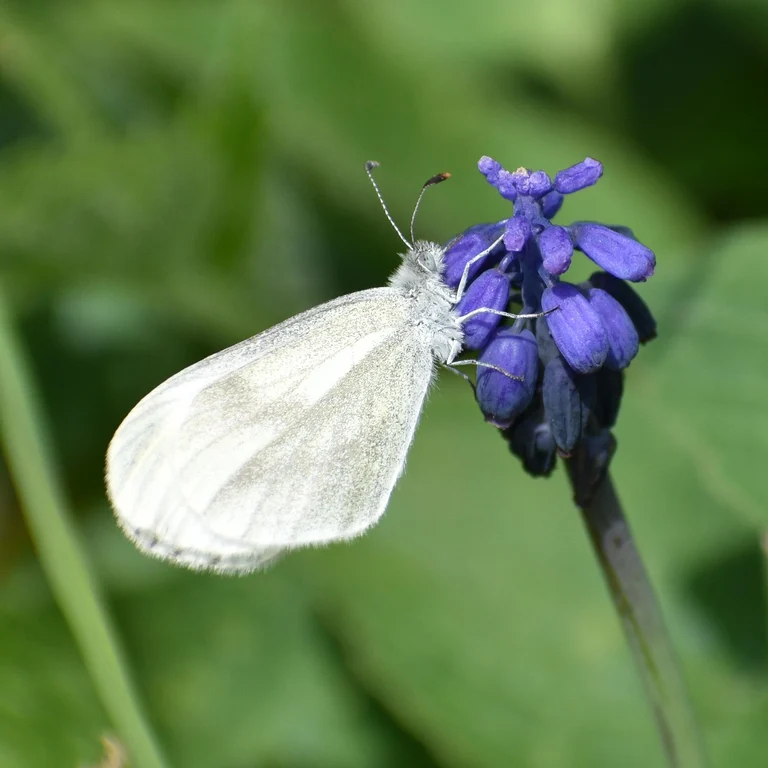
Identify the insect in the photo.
Leptidea sinapis/juvernica
